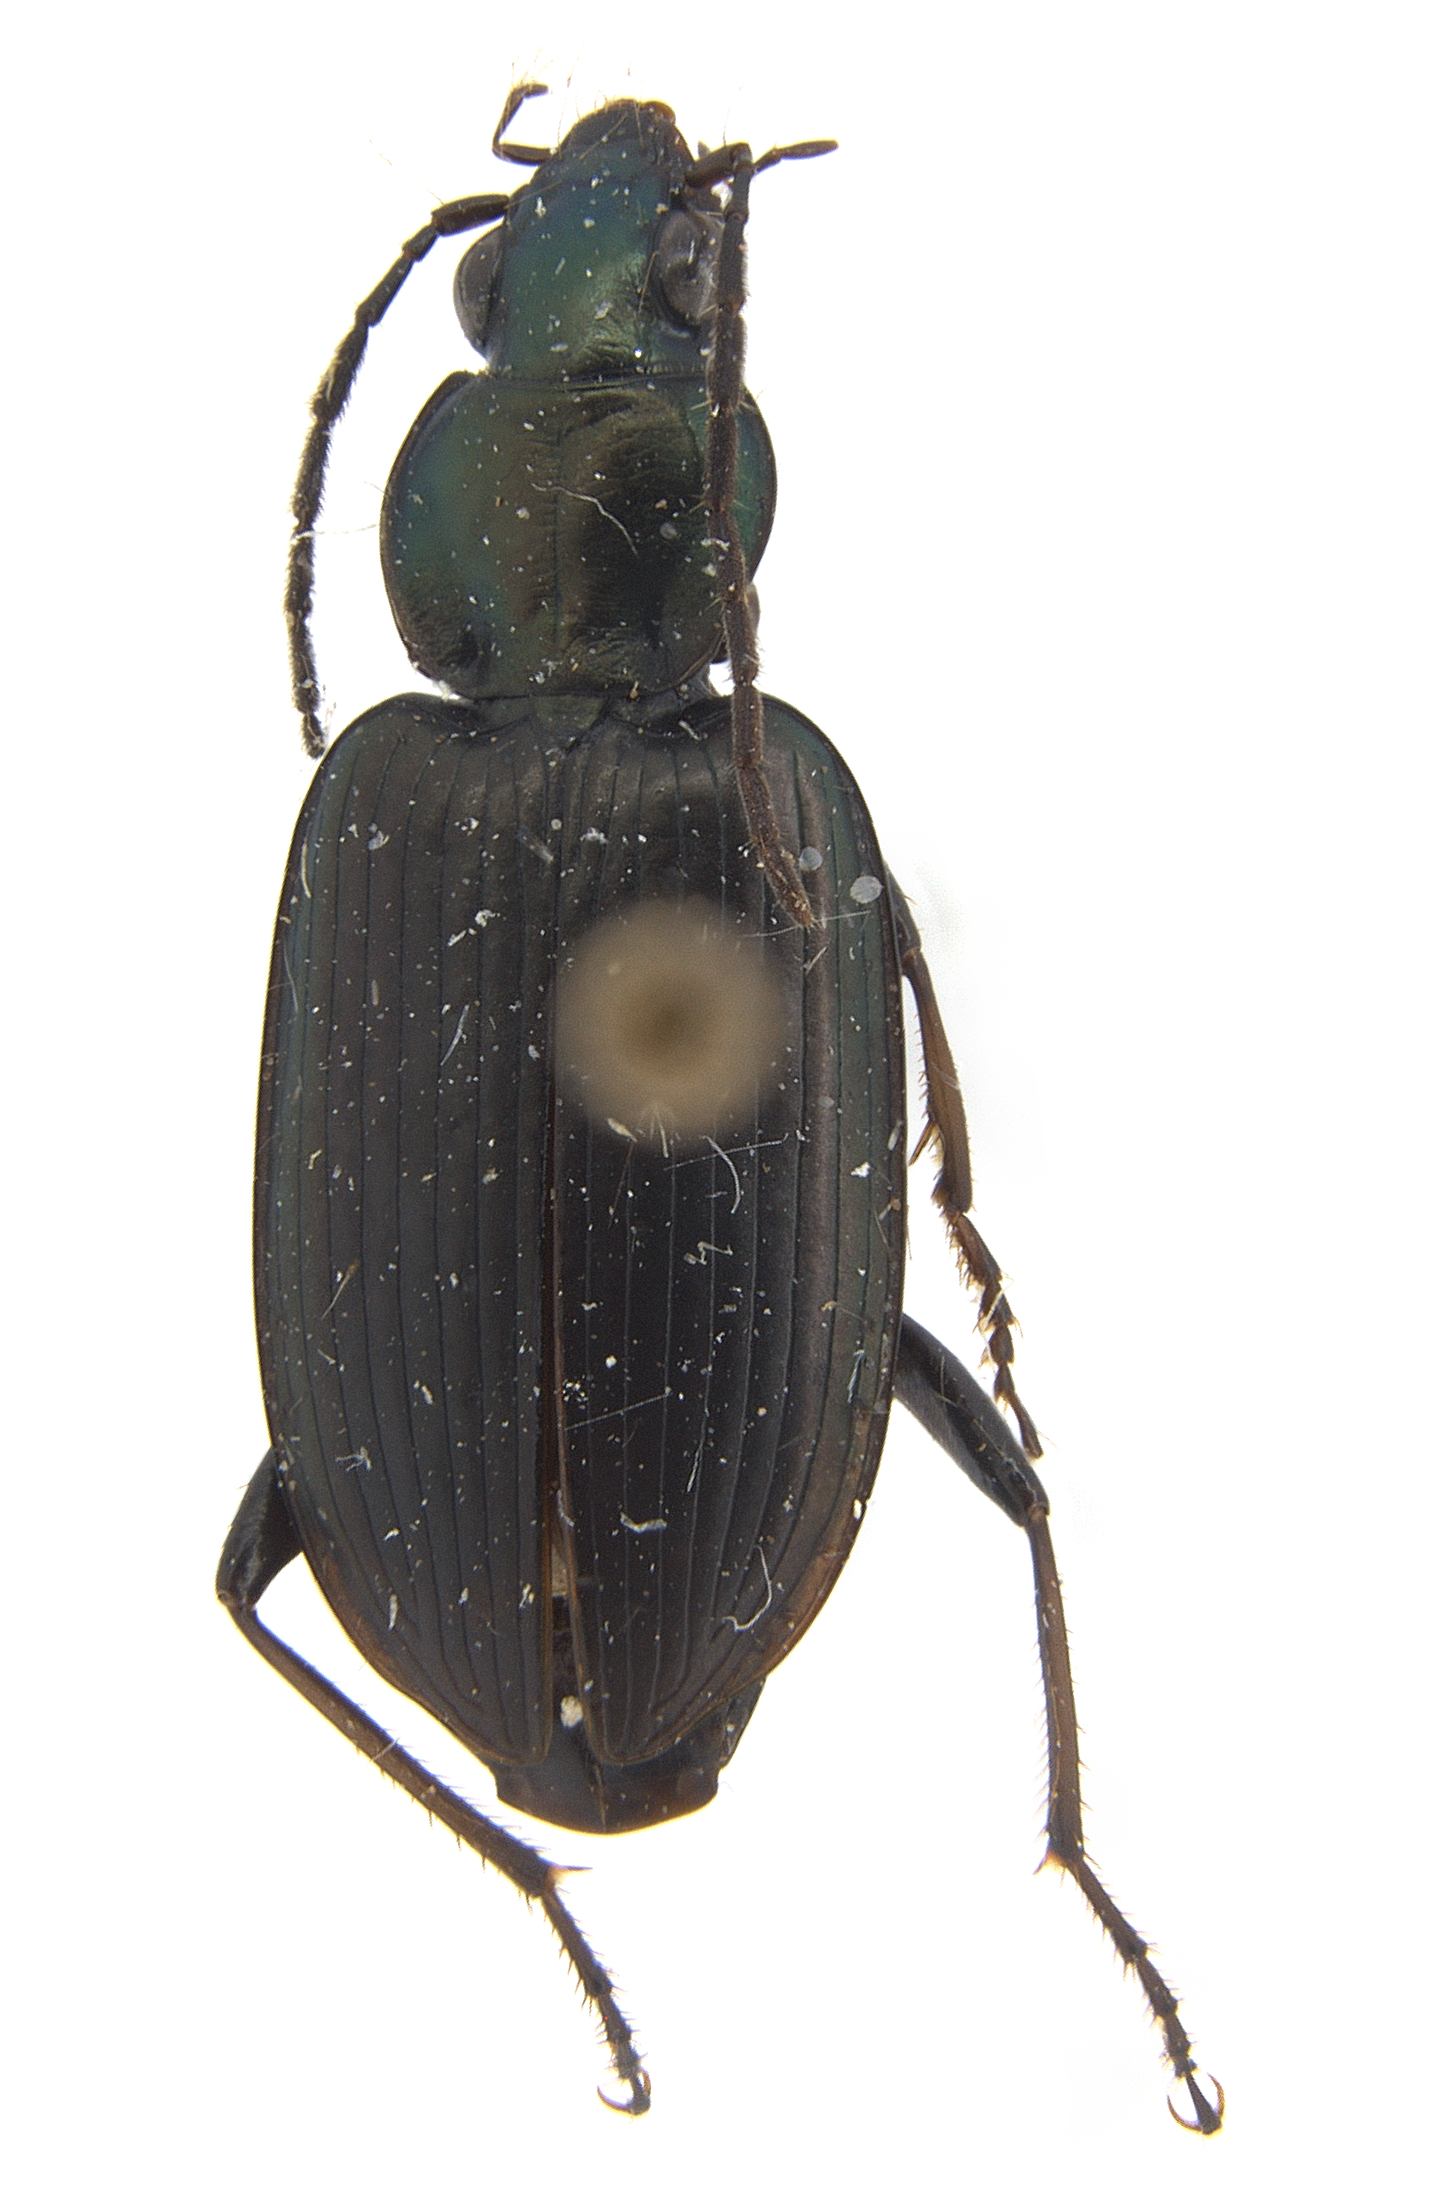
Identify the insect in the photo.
Agonum texanum
